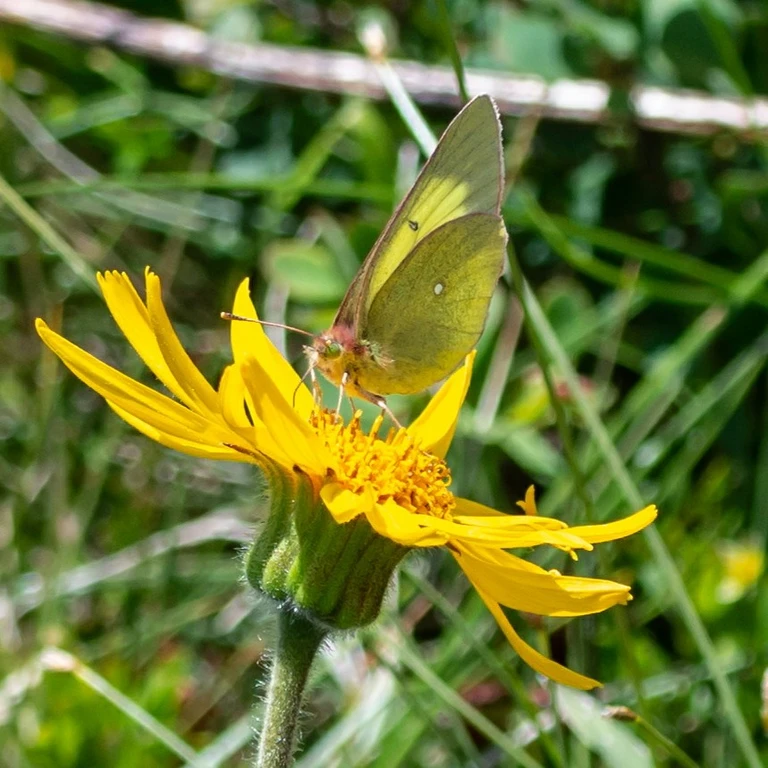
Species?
Colias palaeno
